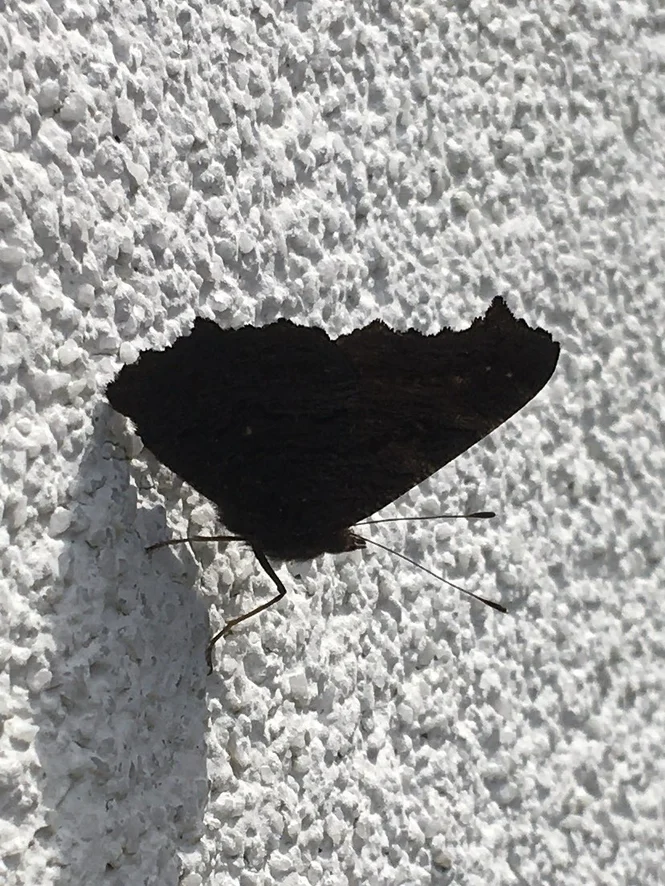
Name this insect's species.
Aglais io
